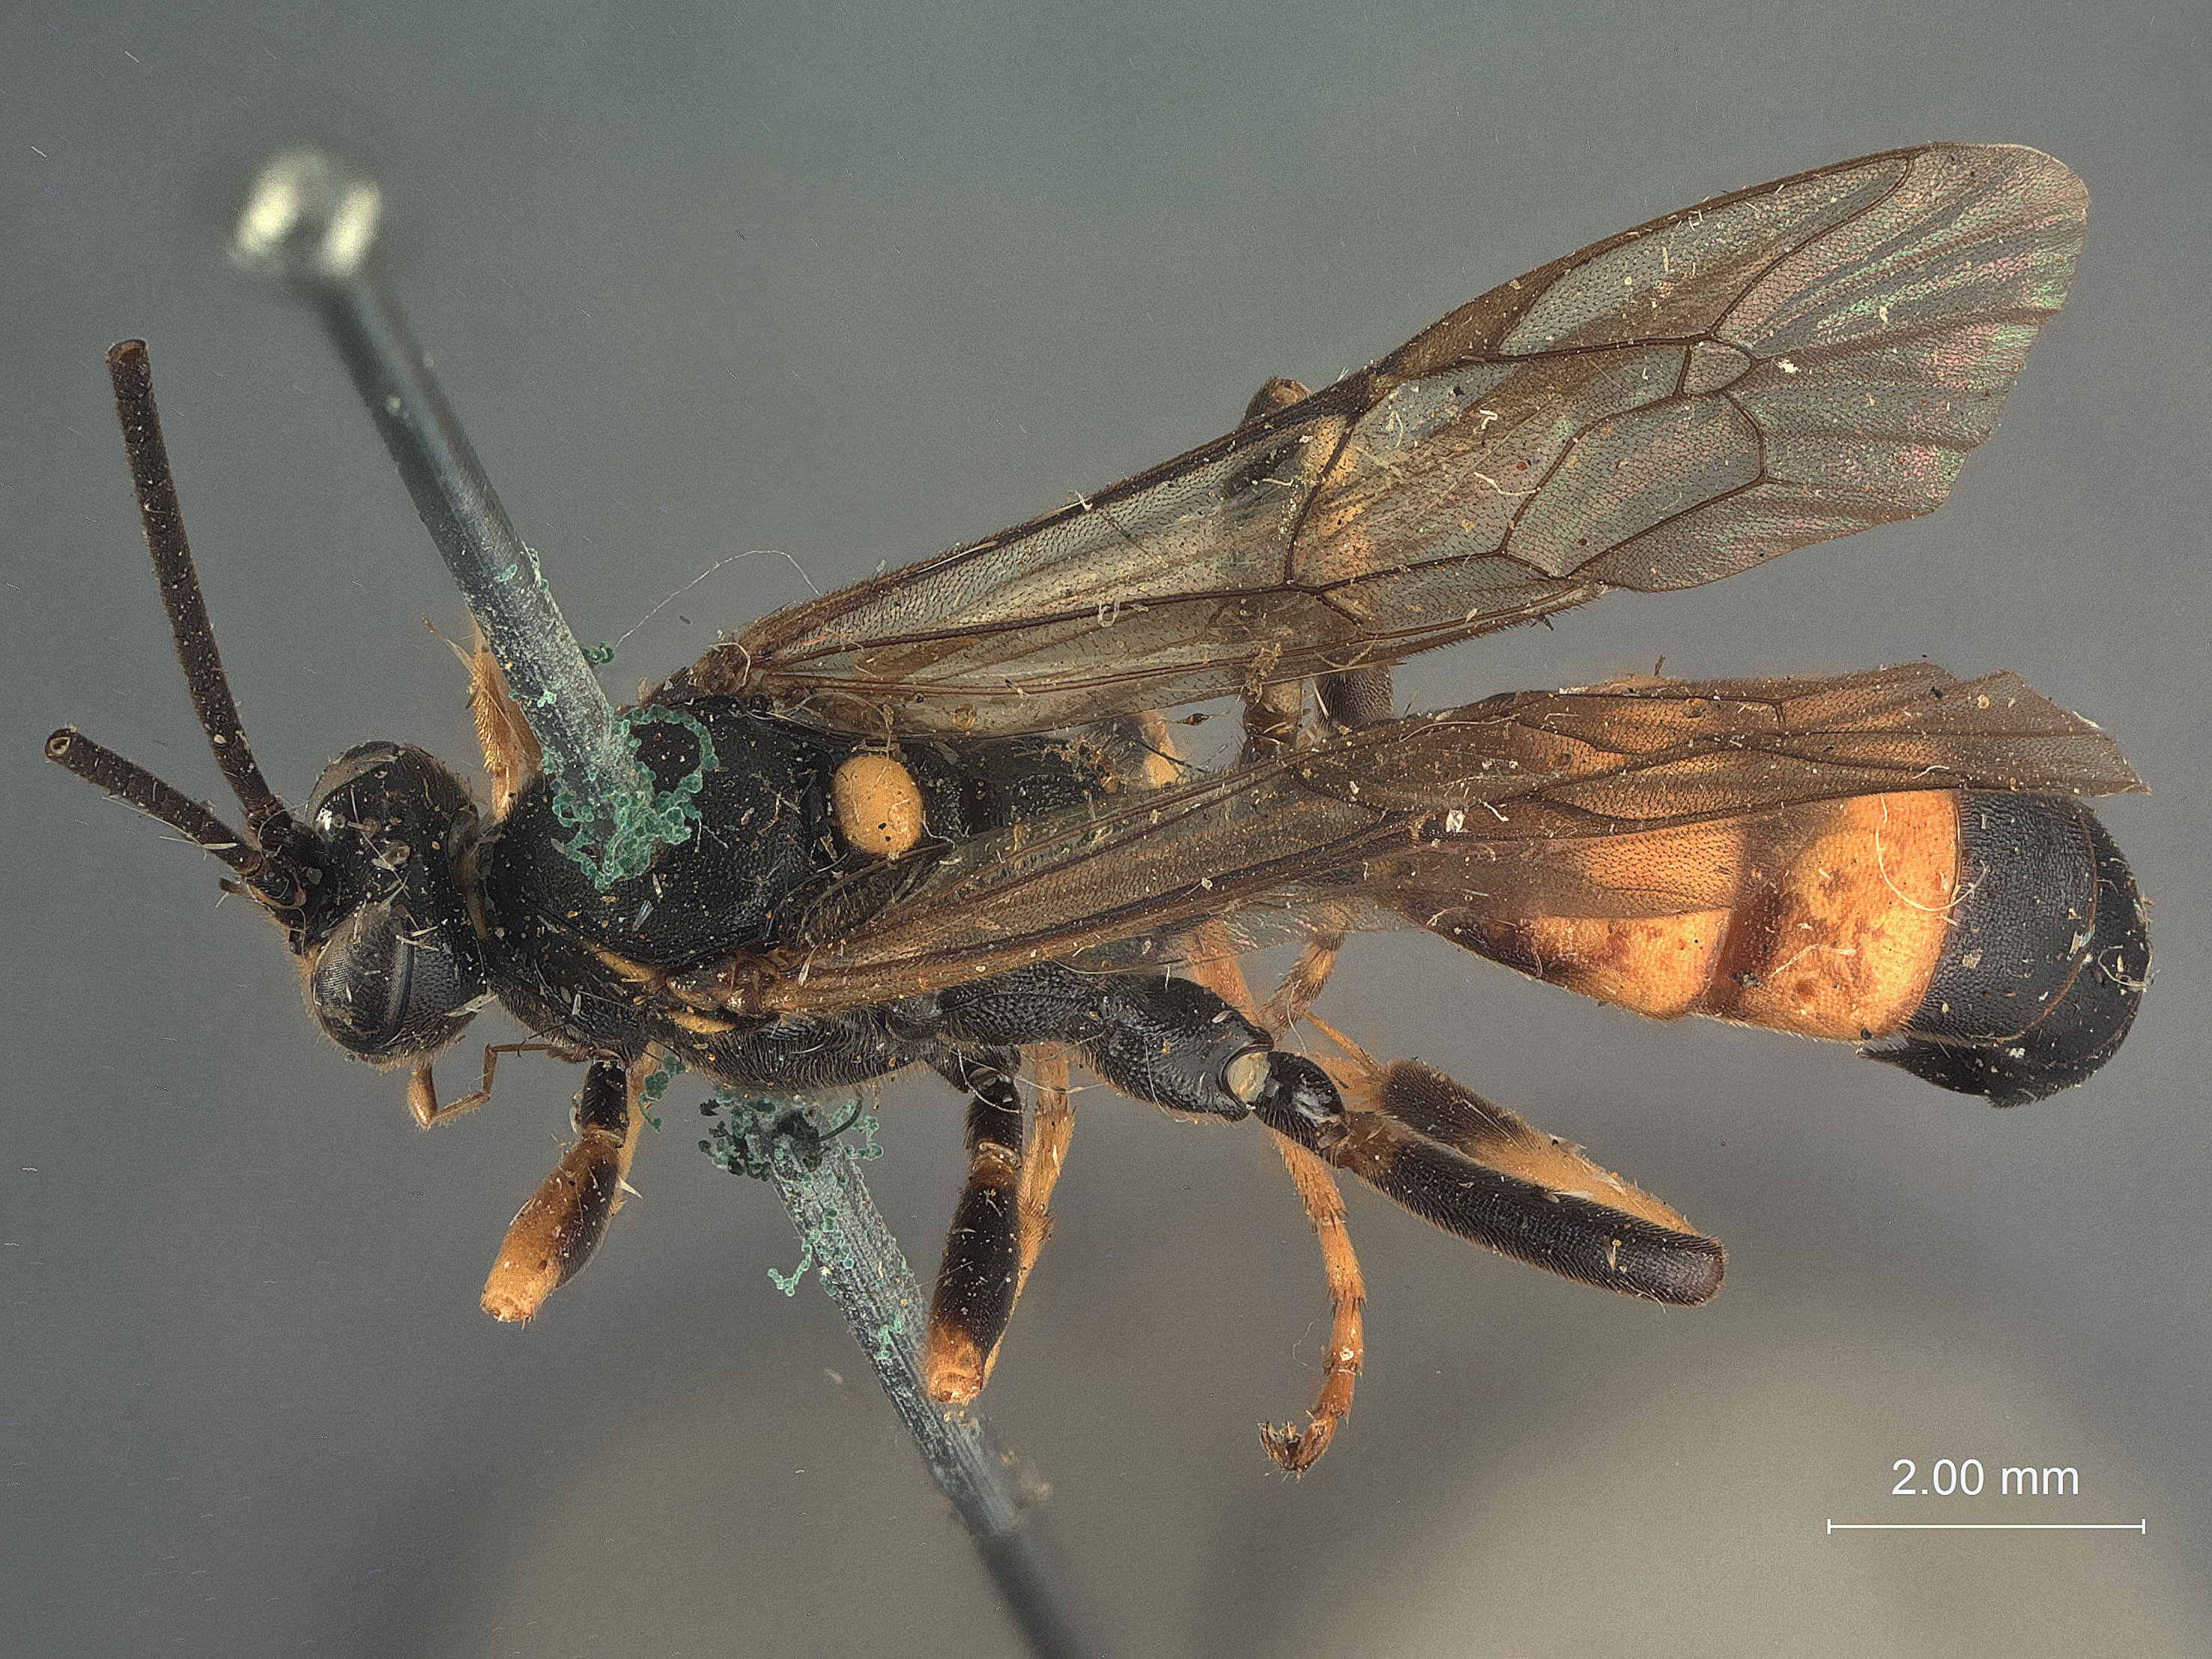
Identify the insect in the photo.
Ichneumon kodiakensis
